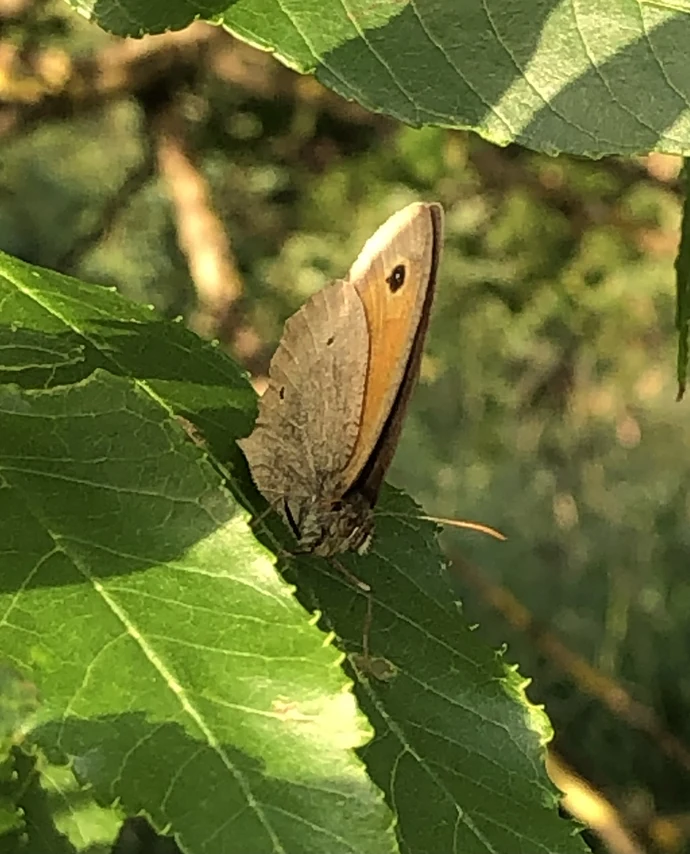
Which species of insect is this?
Maniola jurtina
